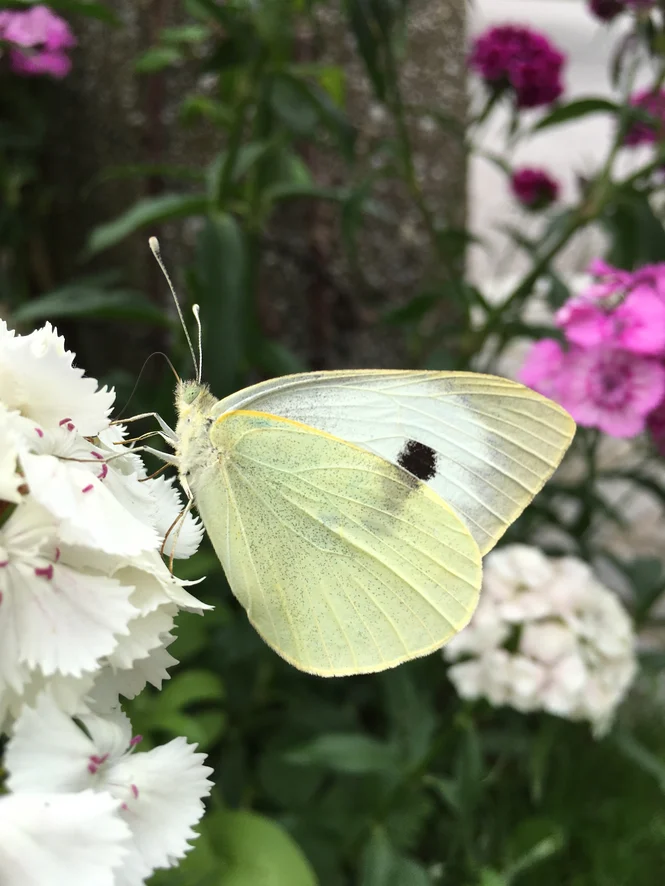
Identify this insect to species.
Pieris brassicae
